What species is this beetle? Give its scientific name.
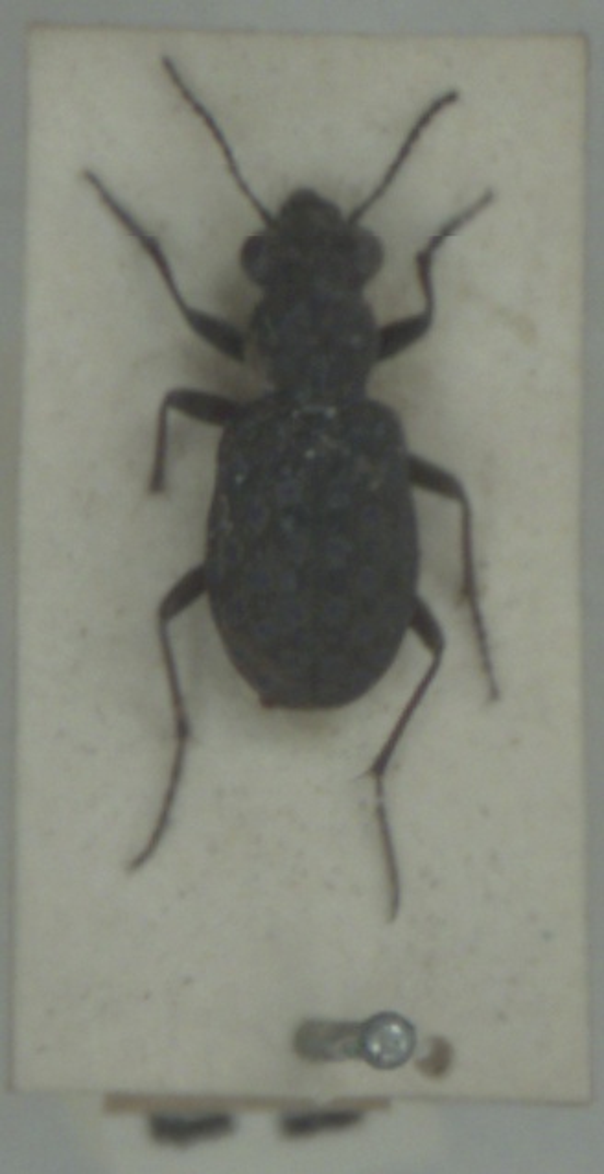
Elaphrus cupreus
